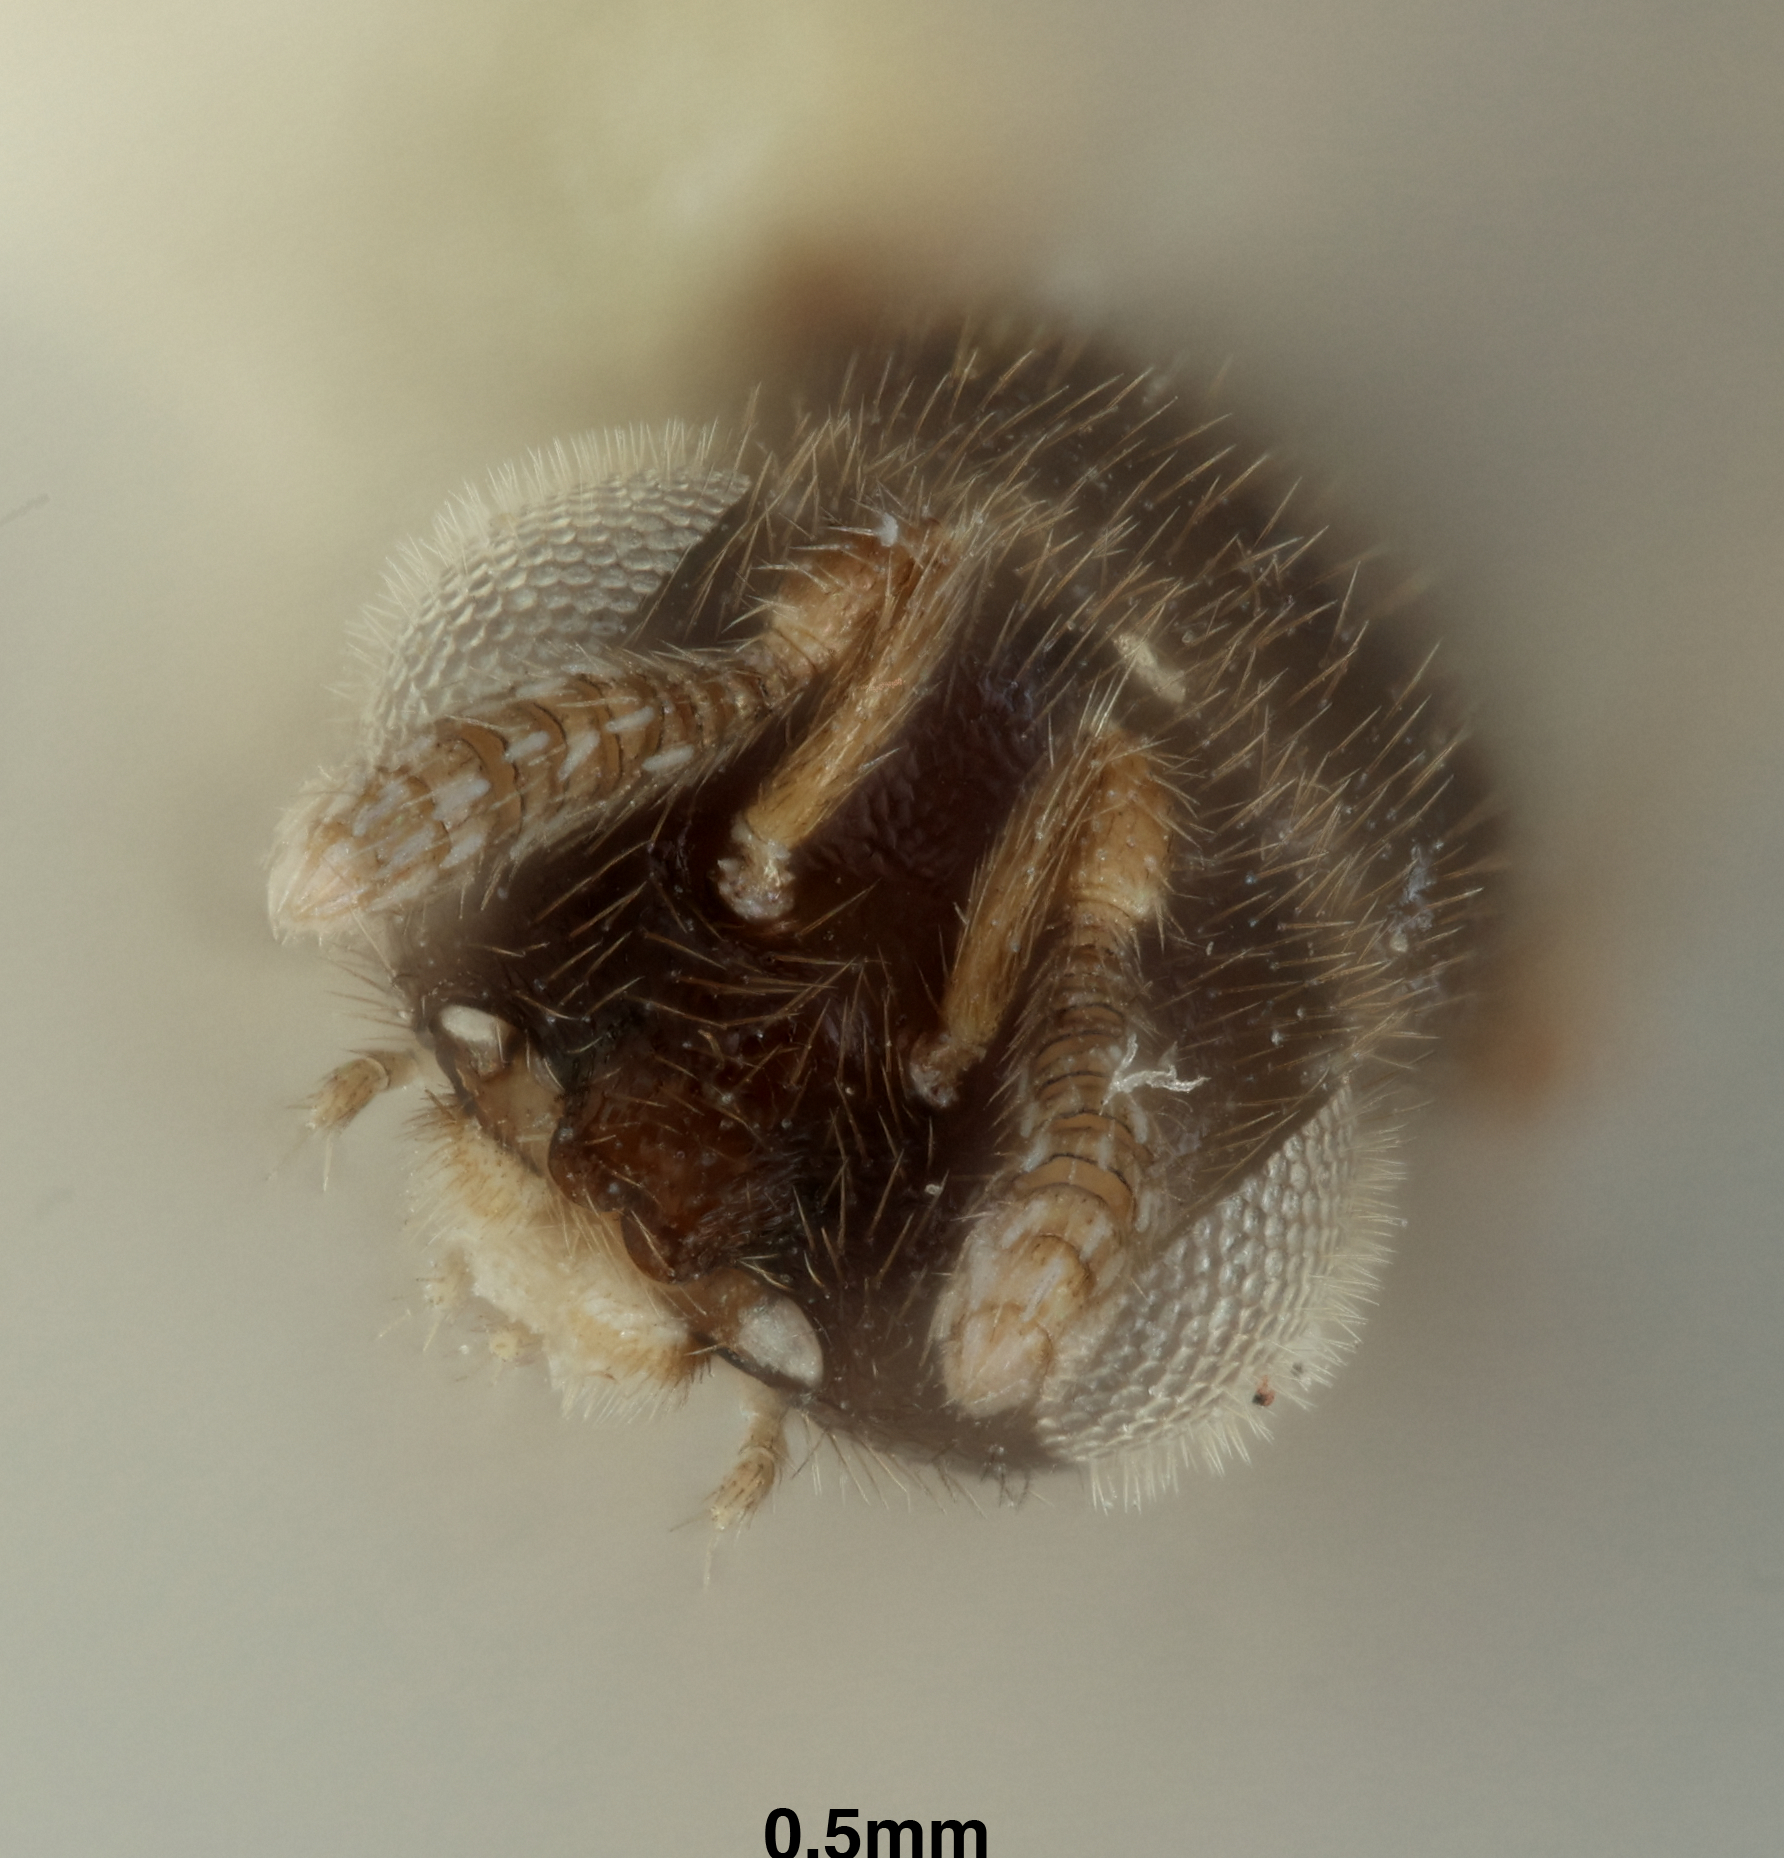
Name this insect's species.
Grissellium hirtulum
